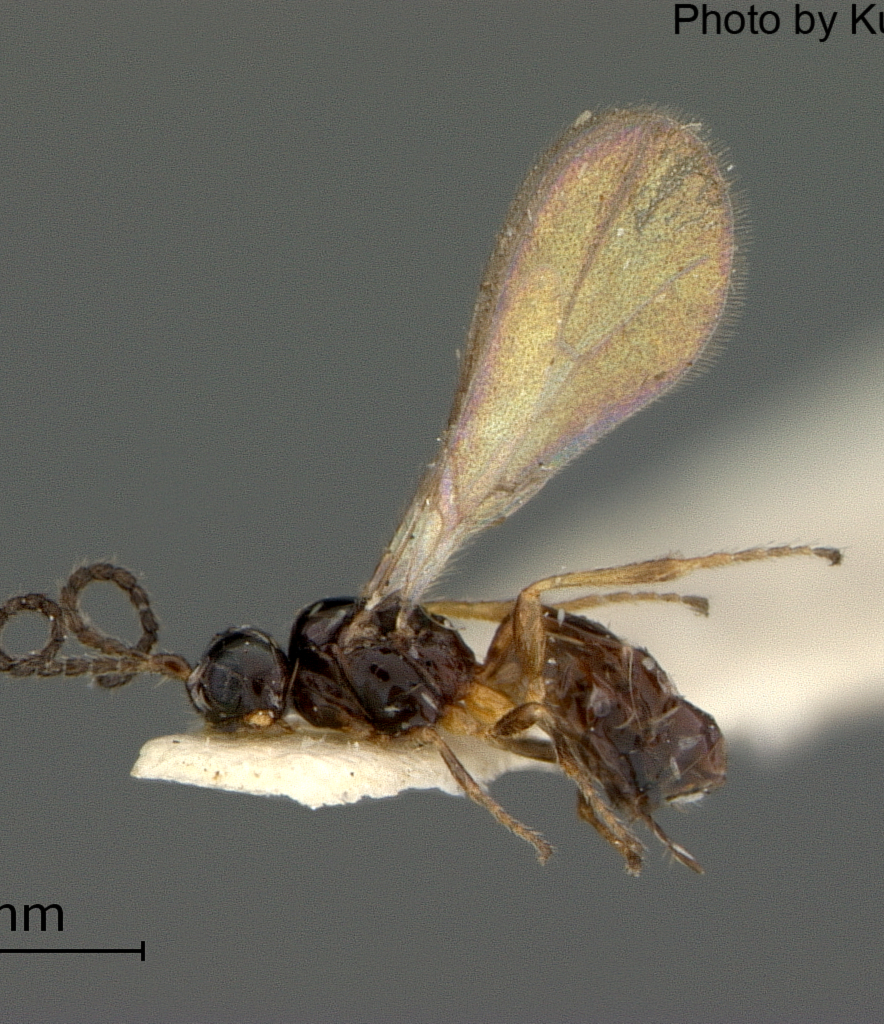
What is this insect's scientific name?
Synaldis acutidens
